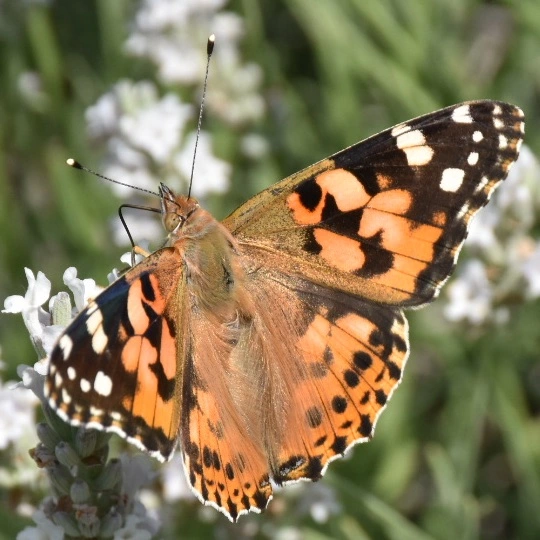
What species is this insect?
Vanessa cardui
